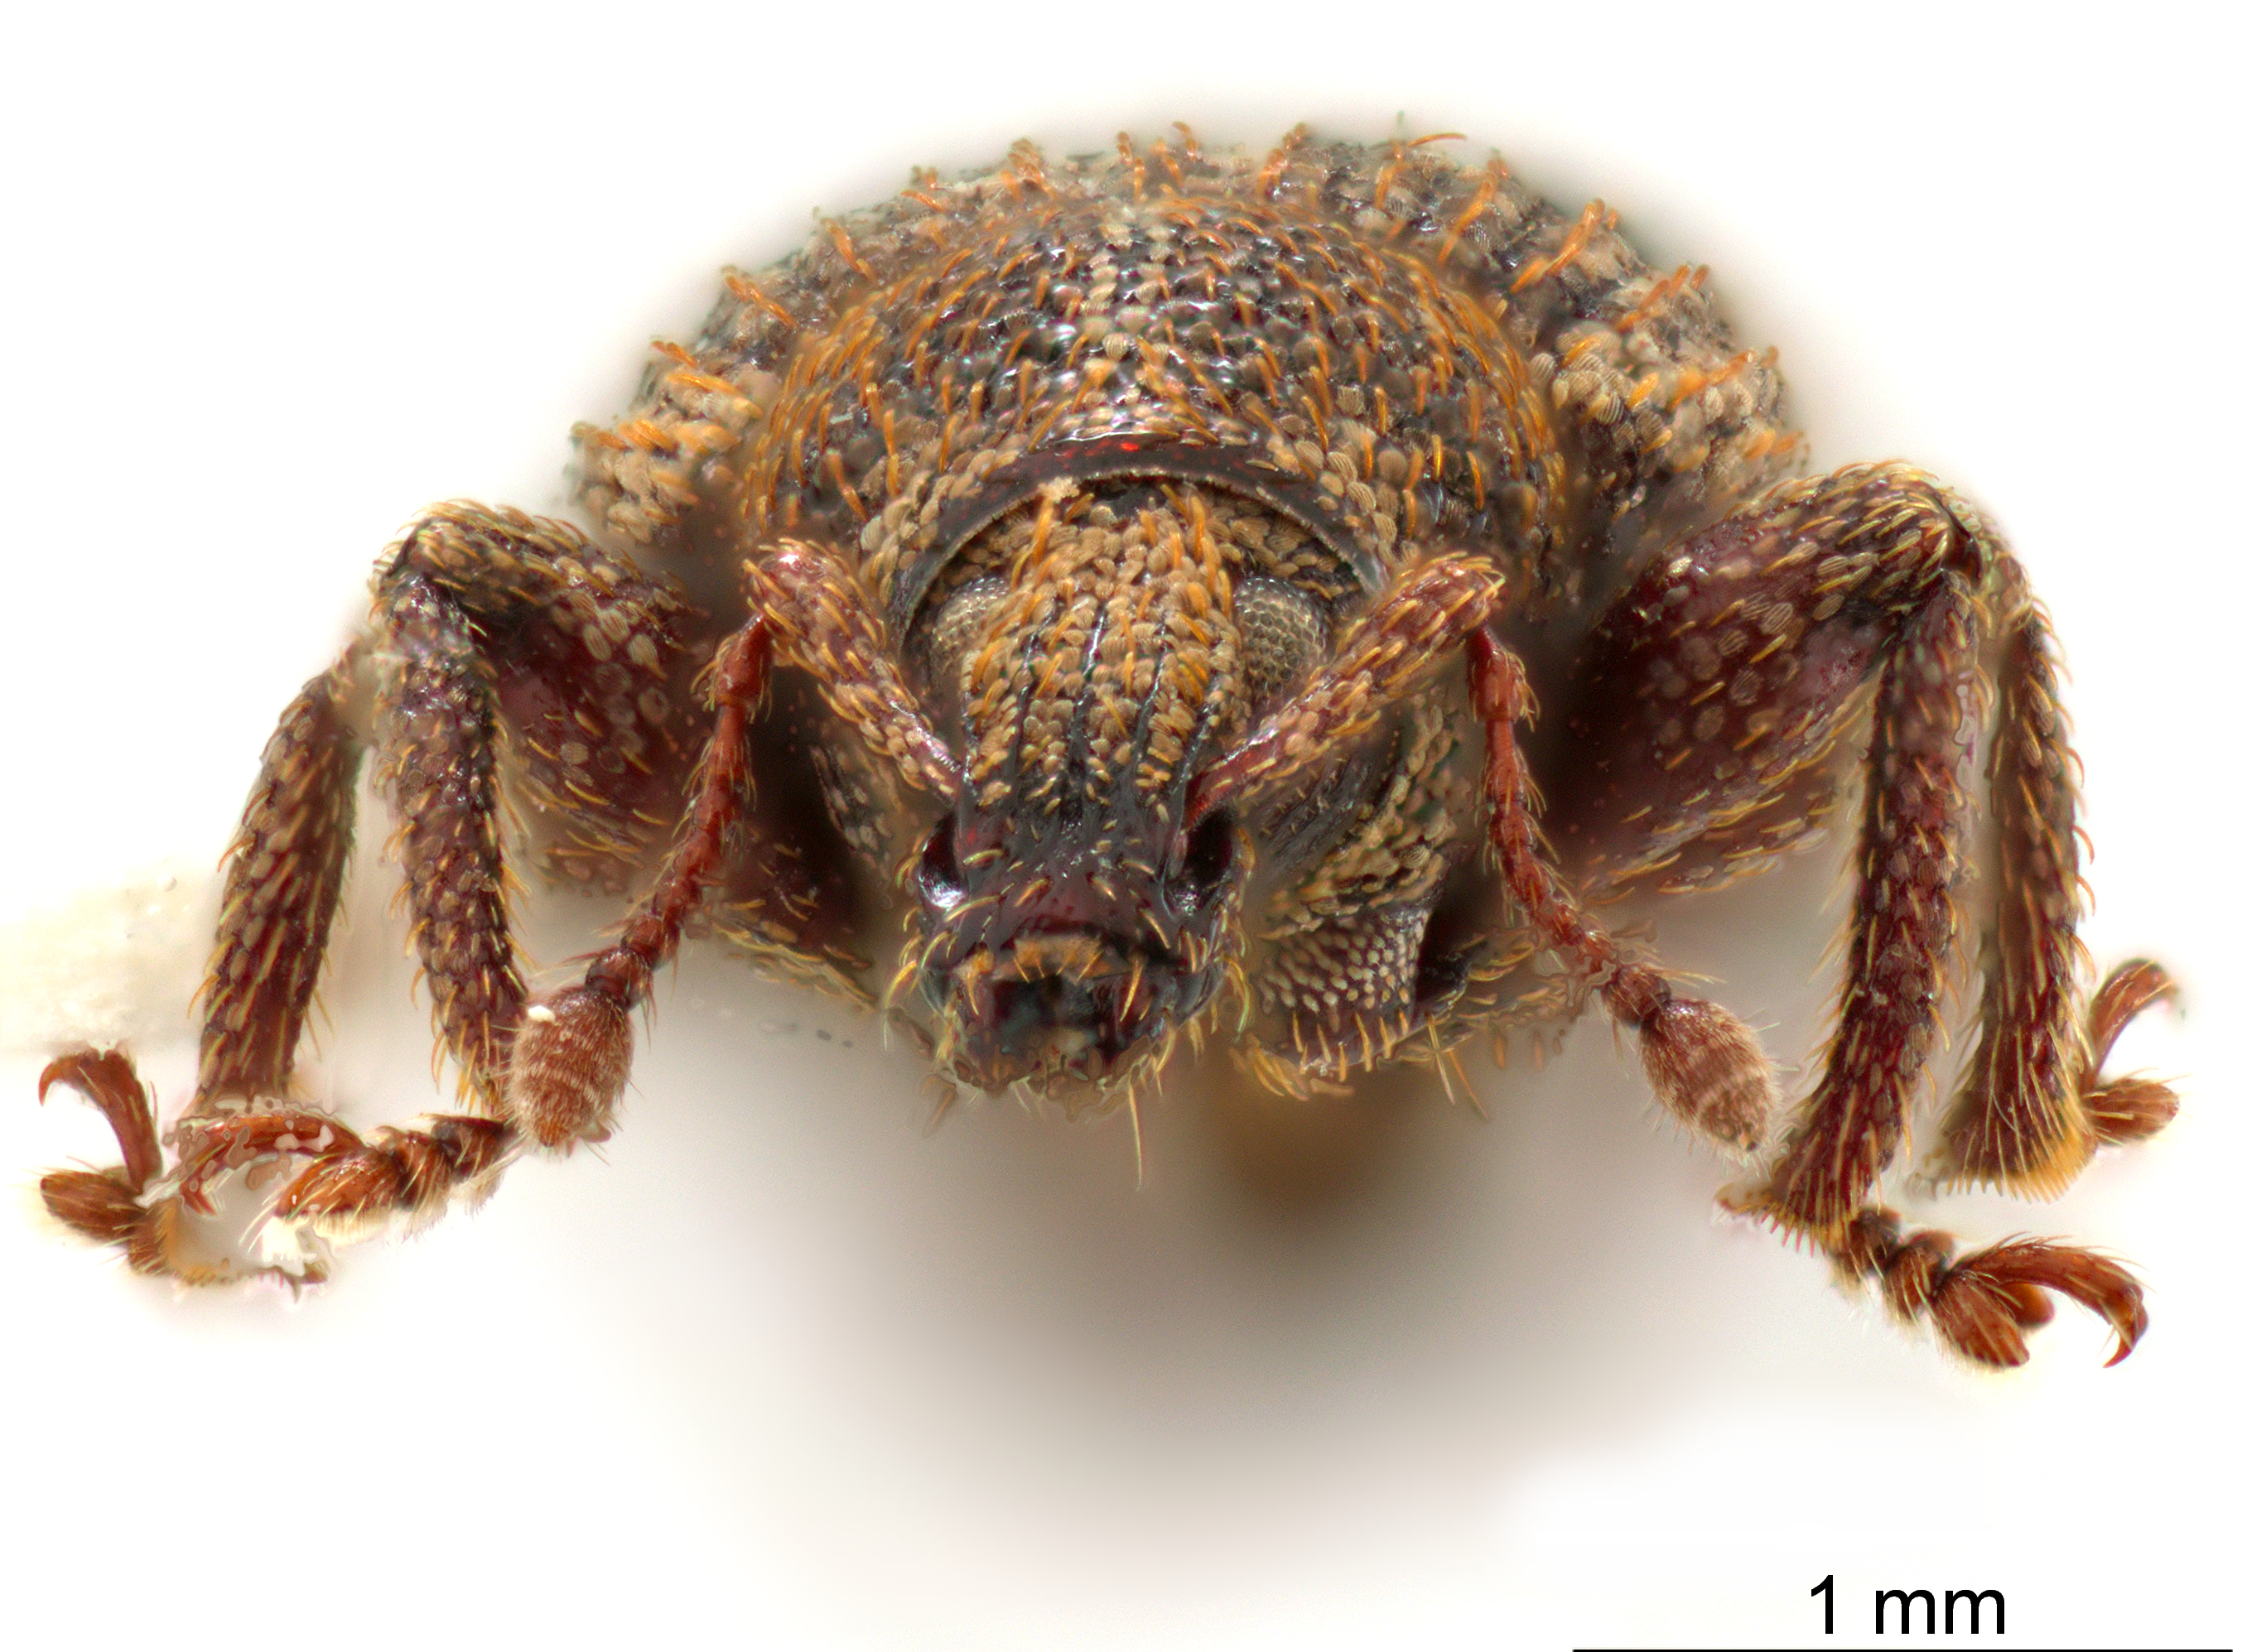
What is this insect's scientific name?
Lepidophorus setiger
